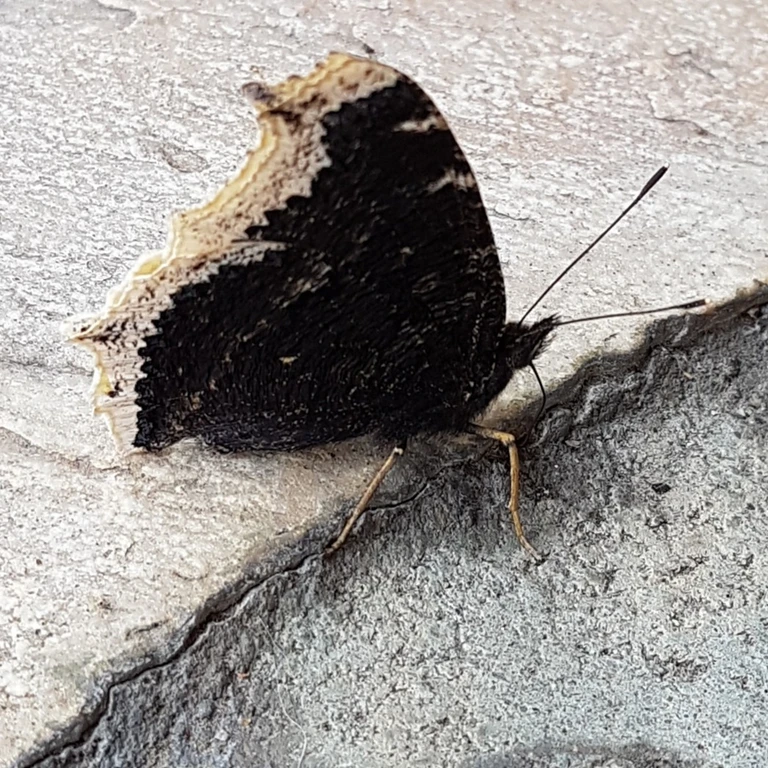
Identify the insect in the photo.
Nymphalis antiopa
